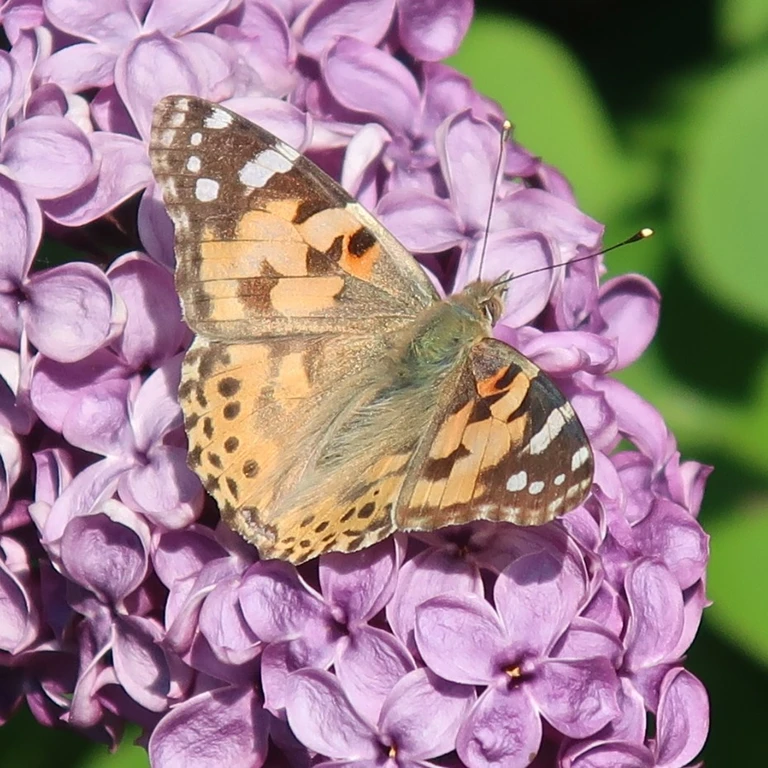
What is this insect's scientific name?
Vanessa cardui
